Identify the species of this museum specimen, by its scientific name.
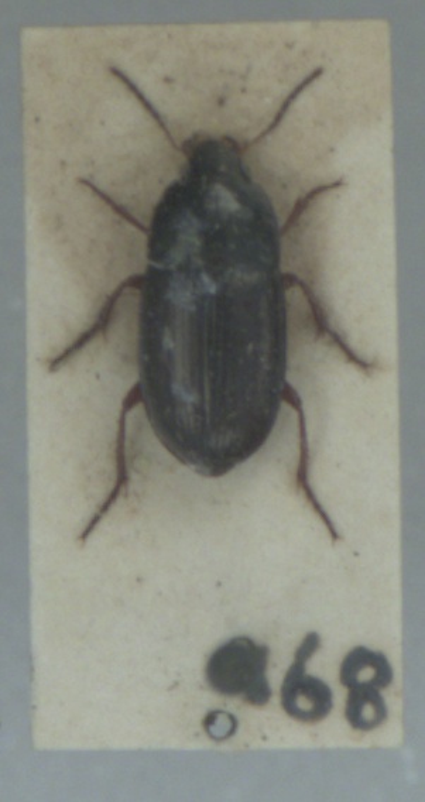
Amara familiaris
